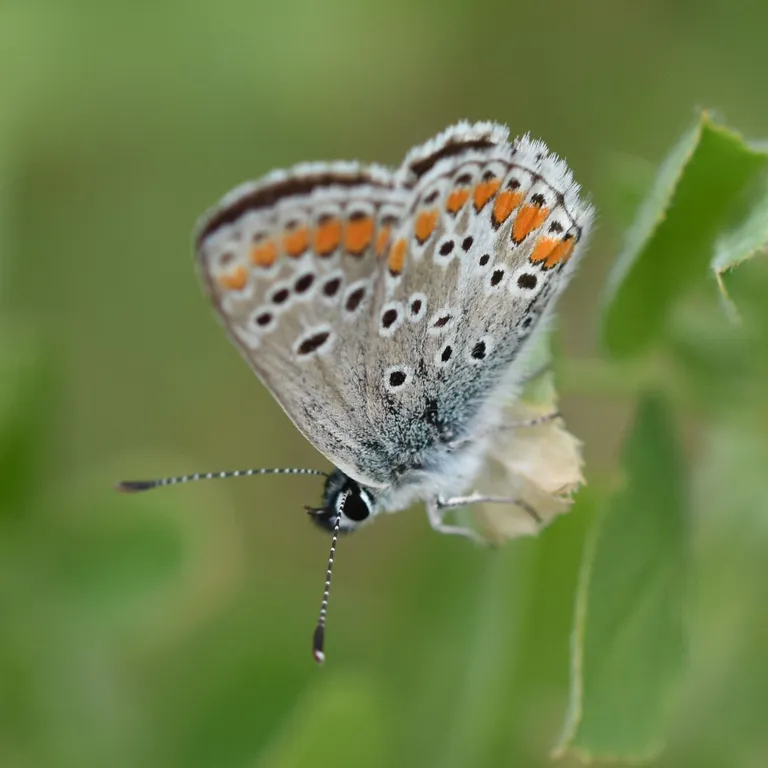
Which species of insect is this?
Aricia agestis/artaxerxes
